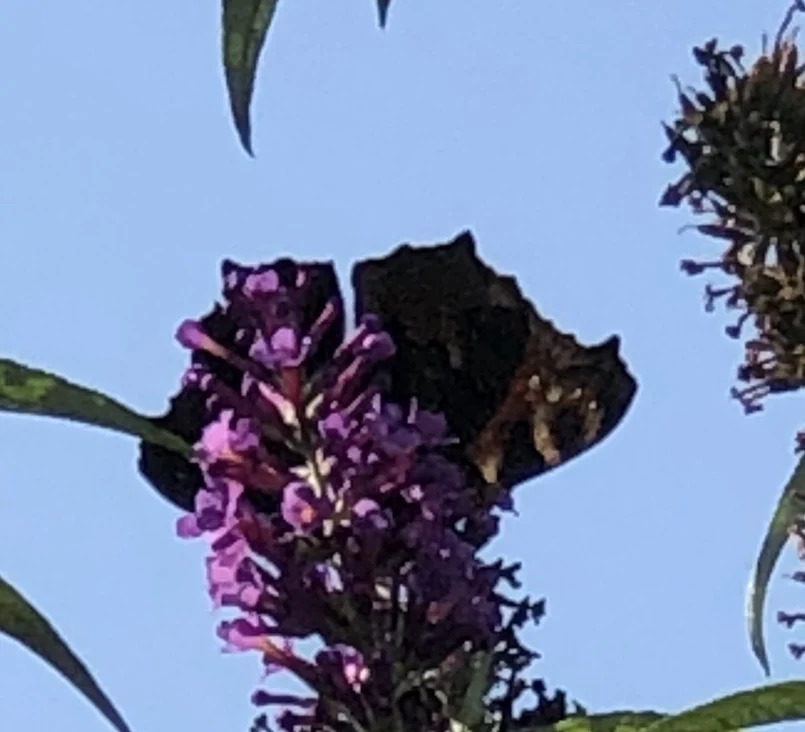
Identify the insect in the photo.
Aglais io
